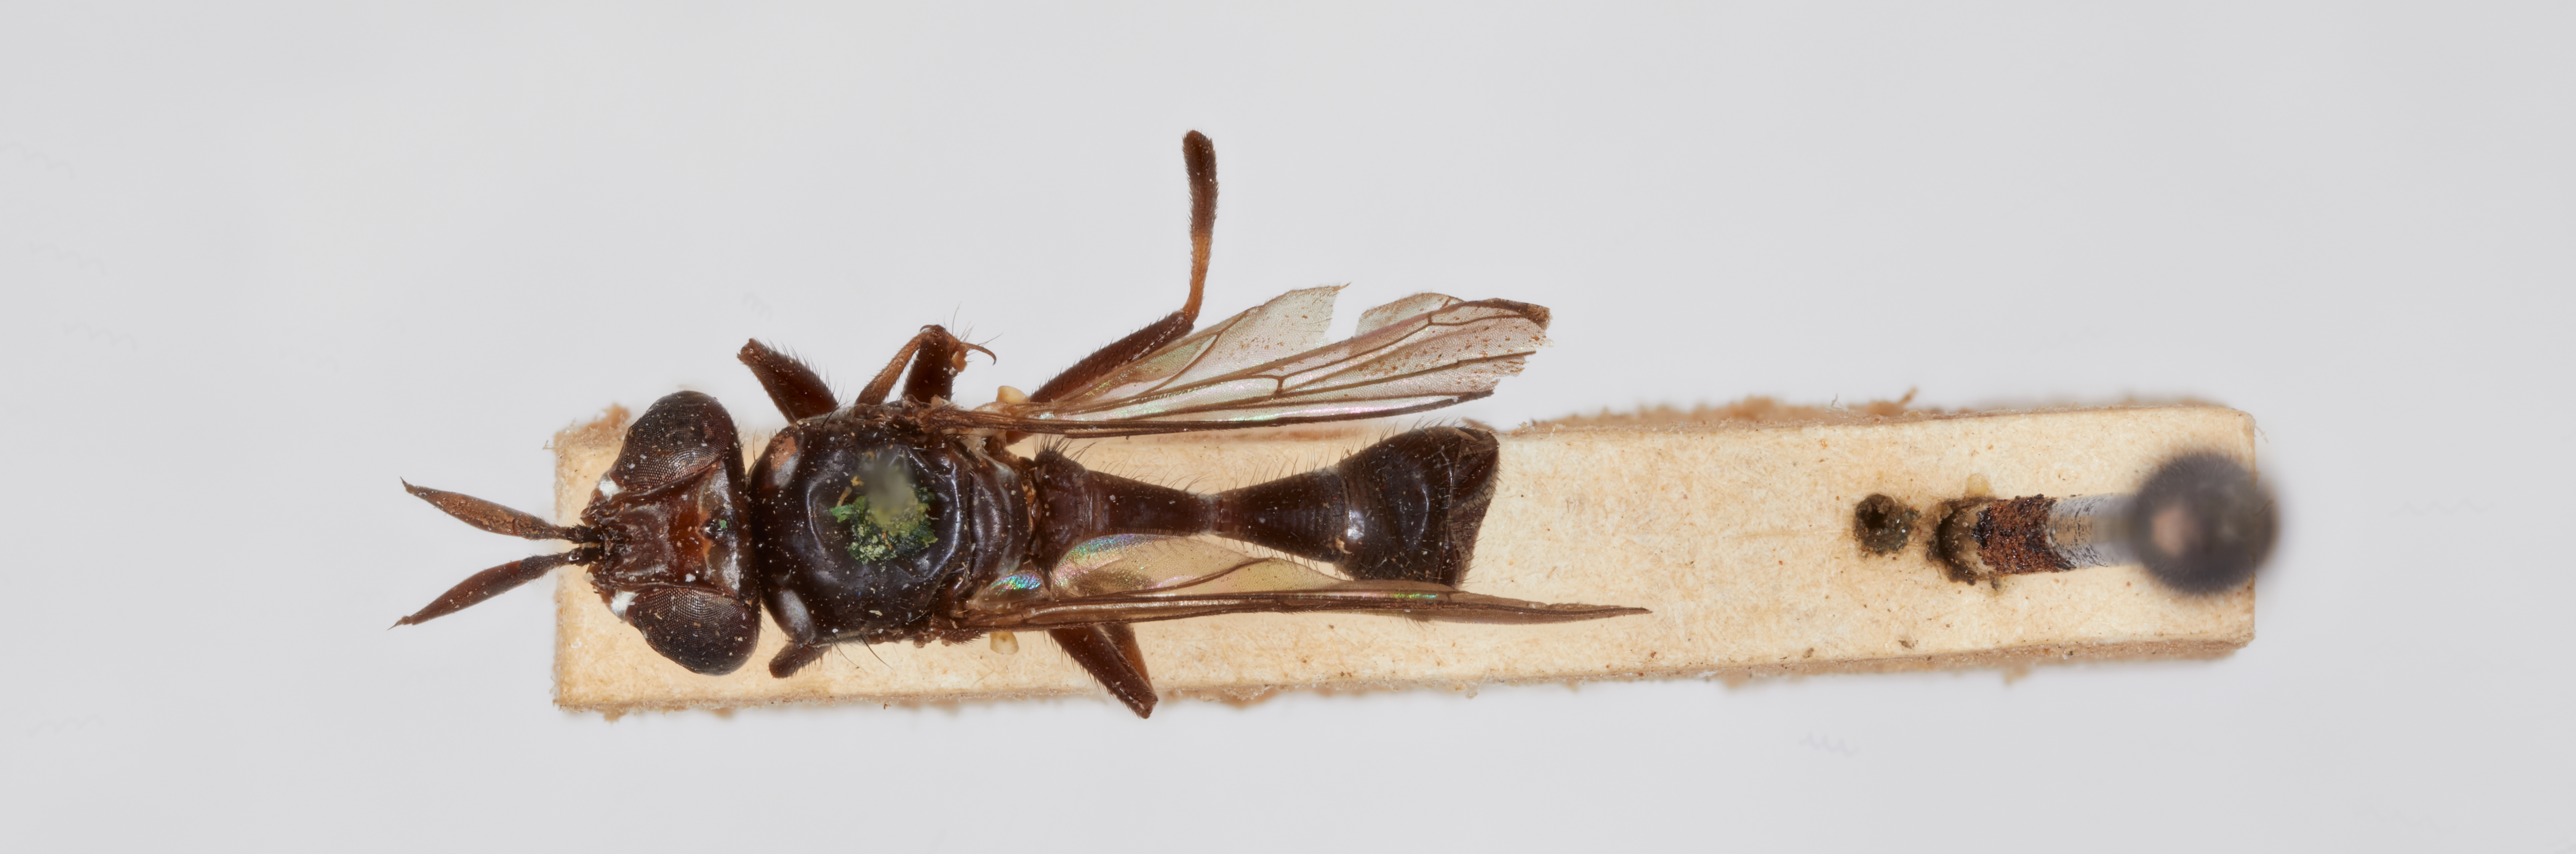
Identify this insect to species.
Microconops ater
